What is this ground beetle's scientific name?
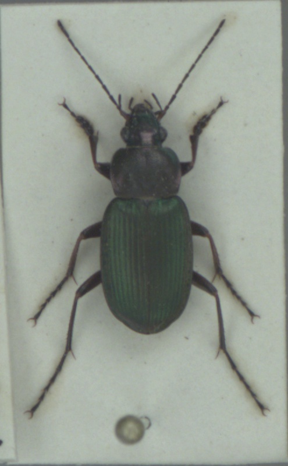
Chlaenius nigricornis
